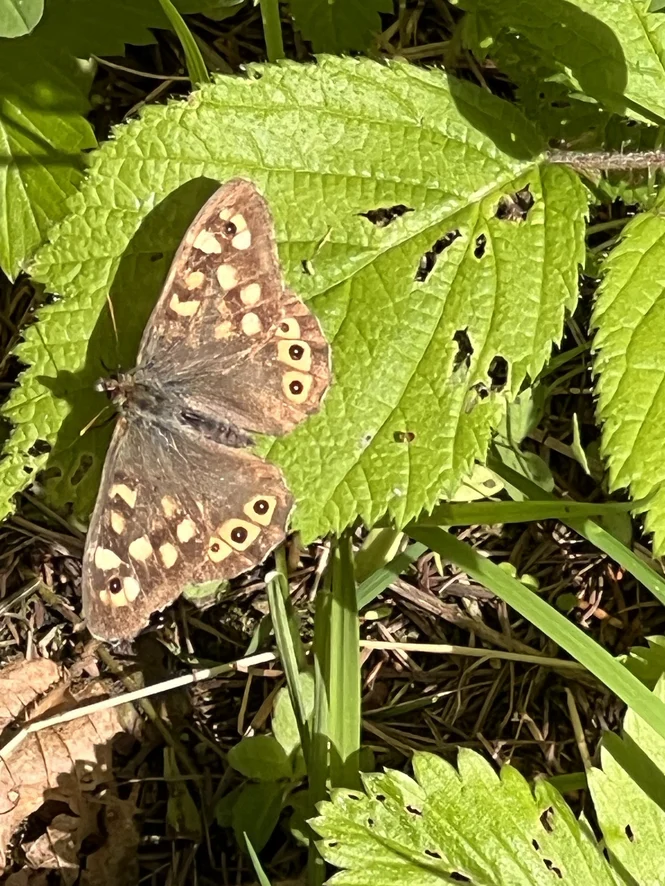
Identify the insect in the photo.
Pararge aegeria
